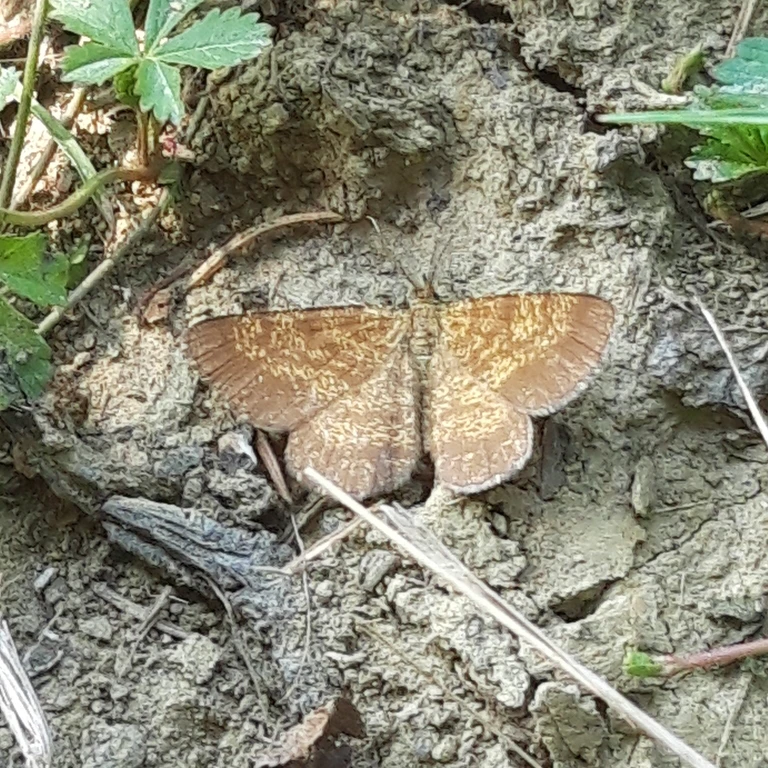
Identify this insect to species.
Ematurga atomaria
